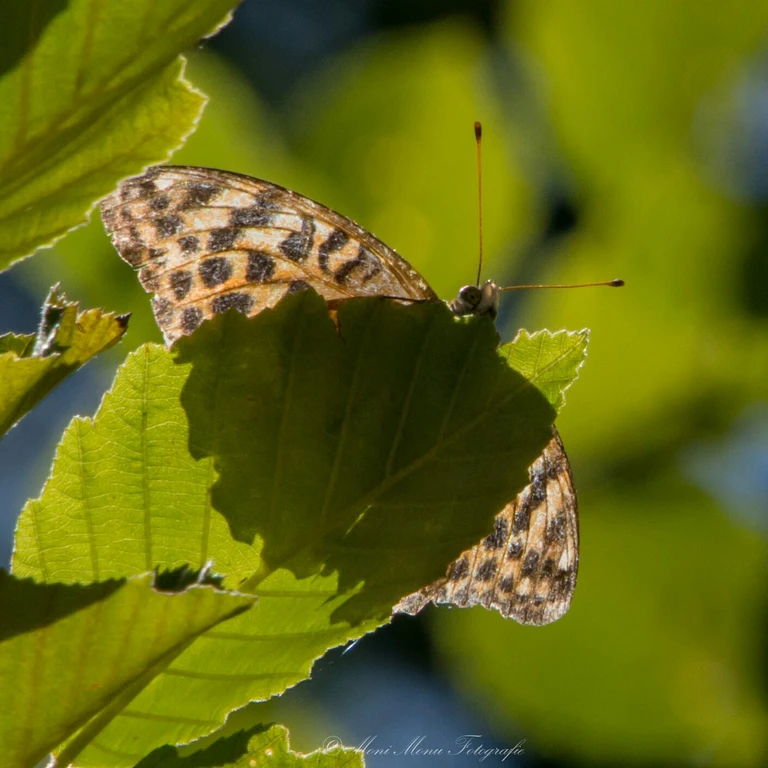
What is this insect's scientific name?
Argynnis paphia
